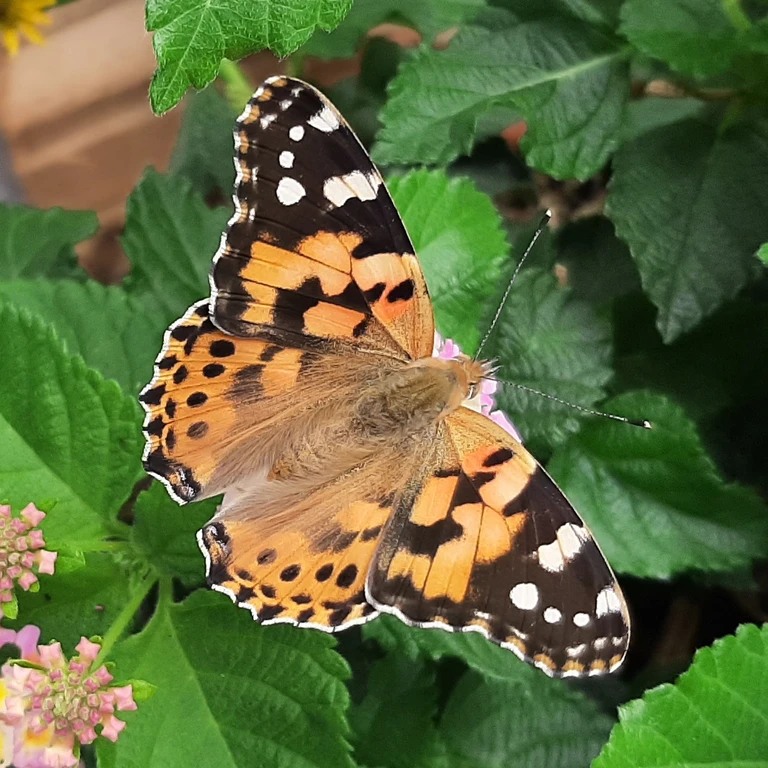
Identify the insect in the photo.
Vanessa cardui
